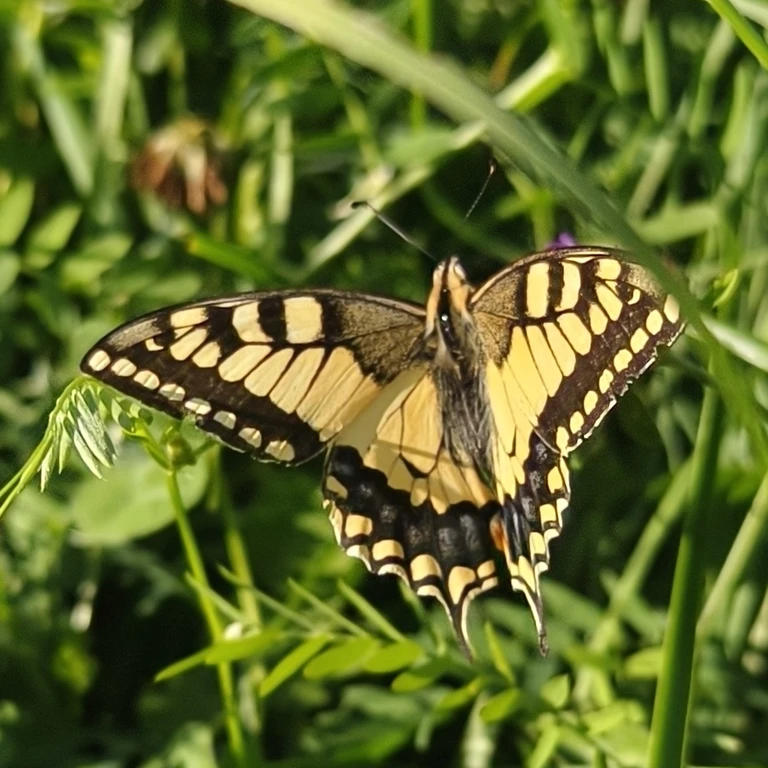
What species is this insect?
Papilio machaon
